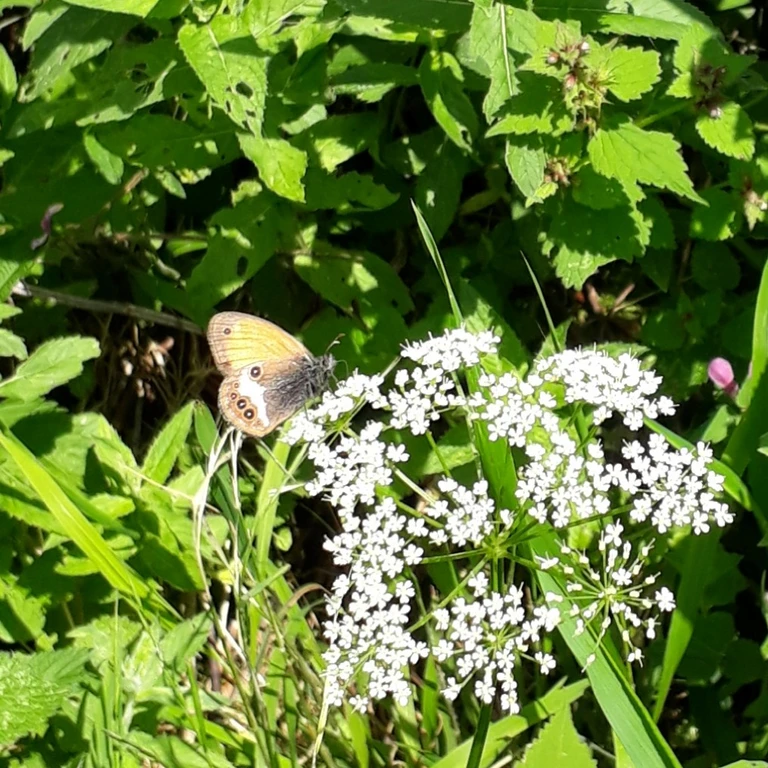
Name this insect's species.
Coenonympha arcania
